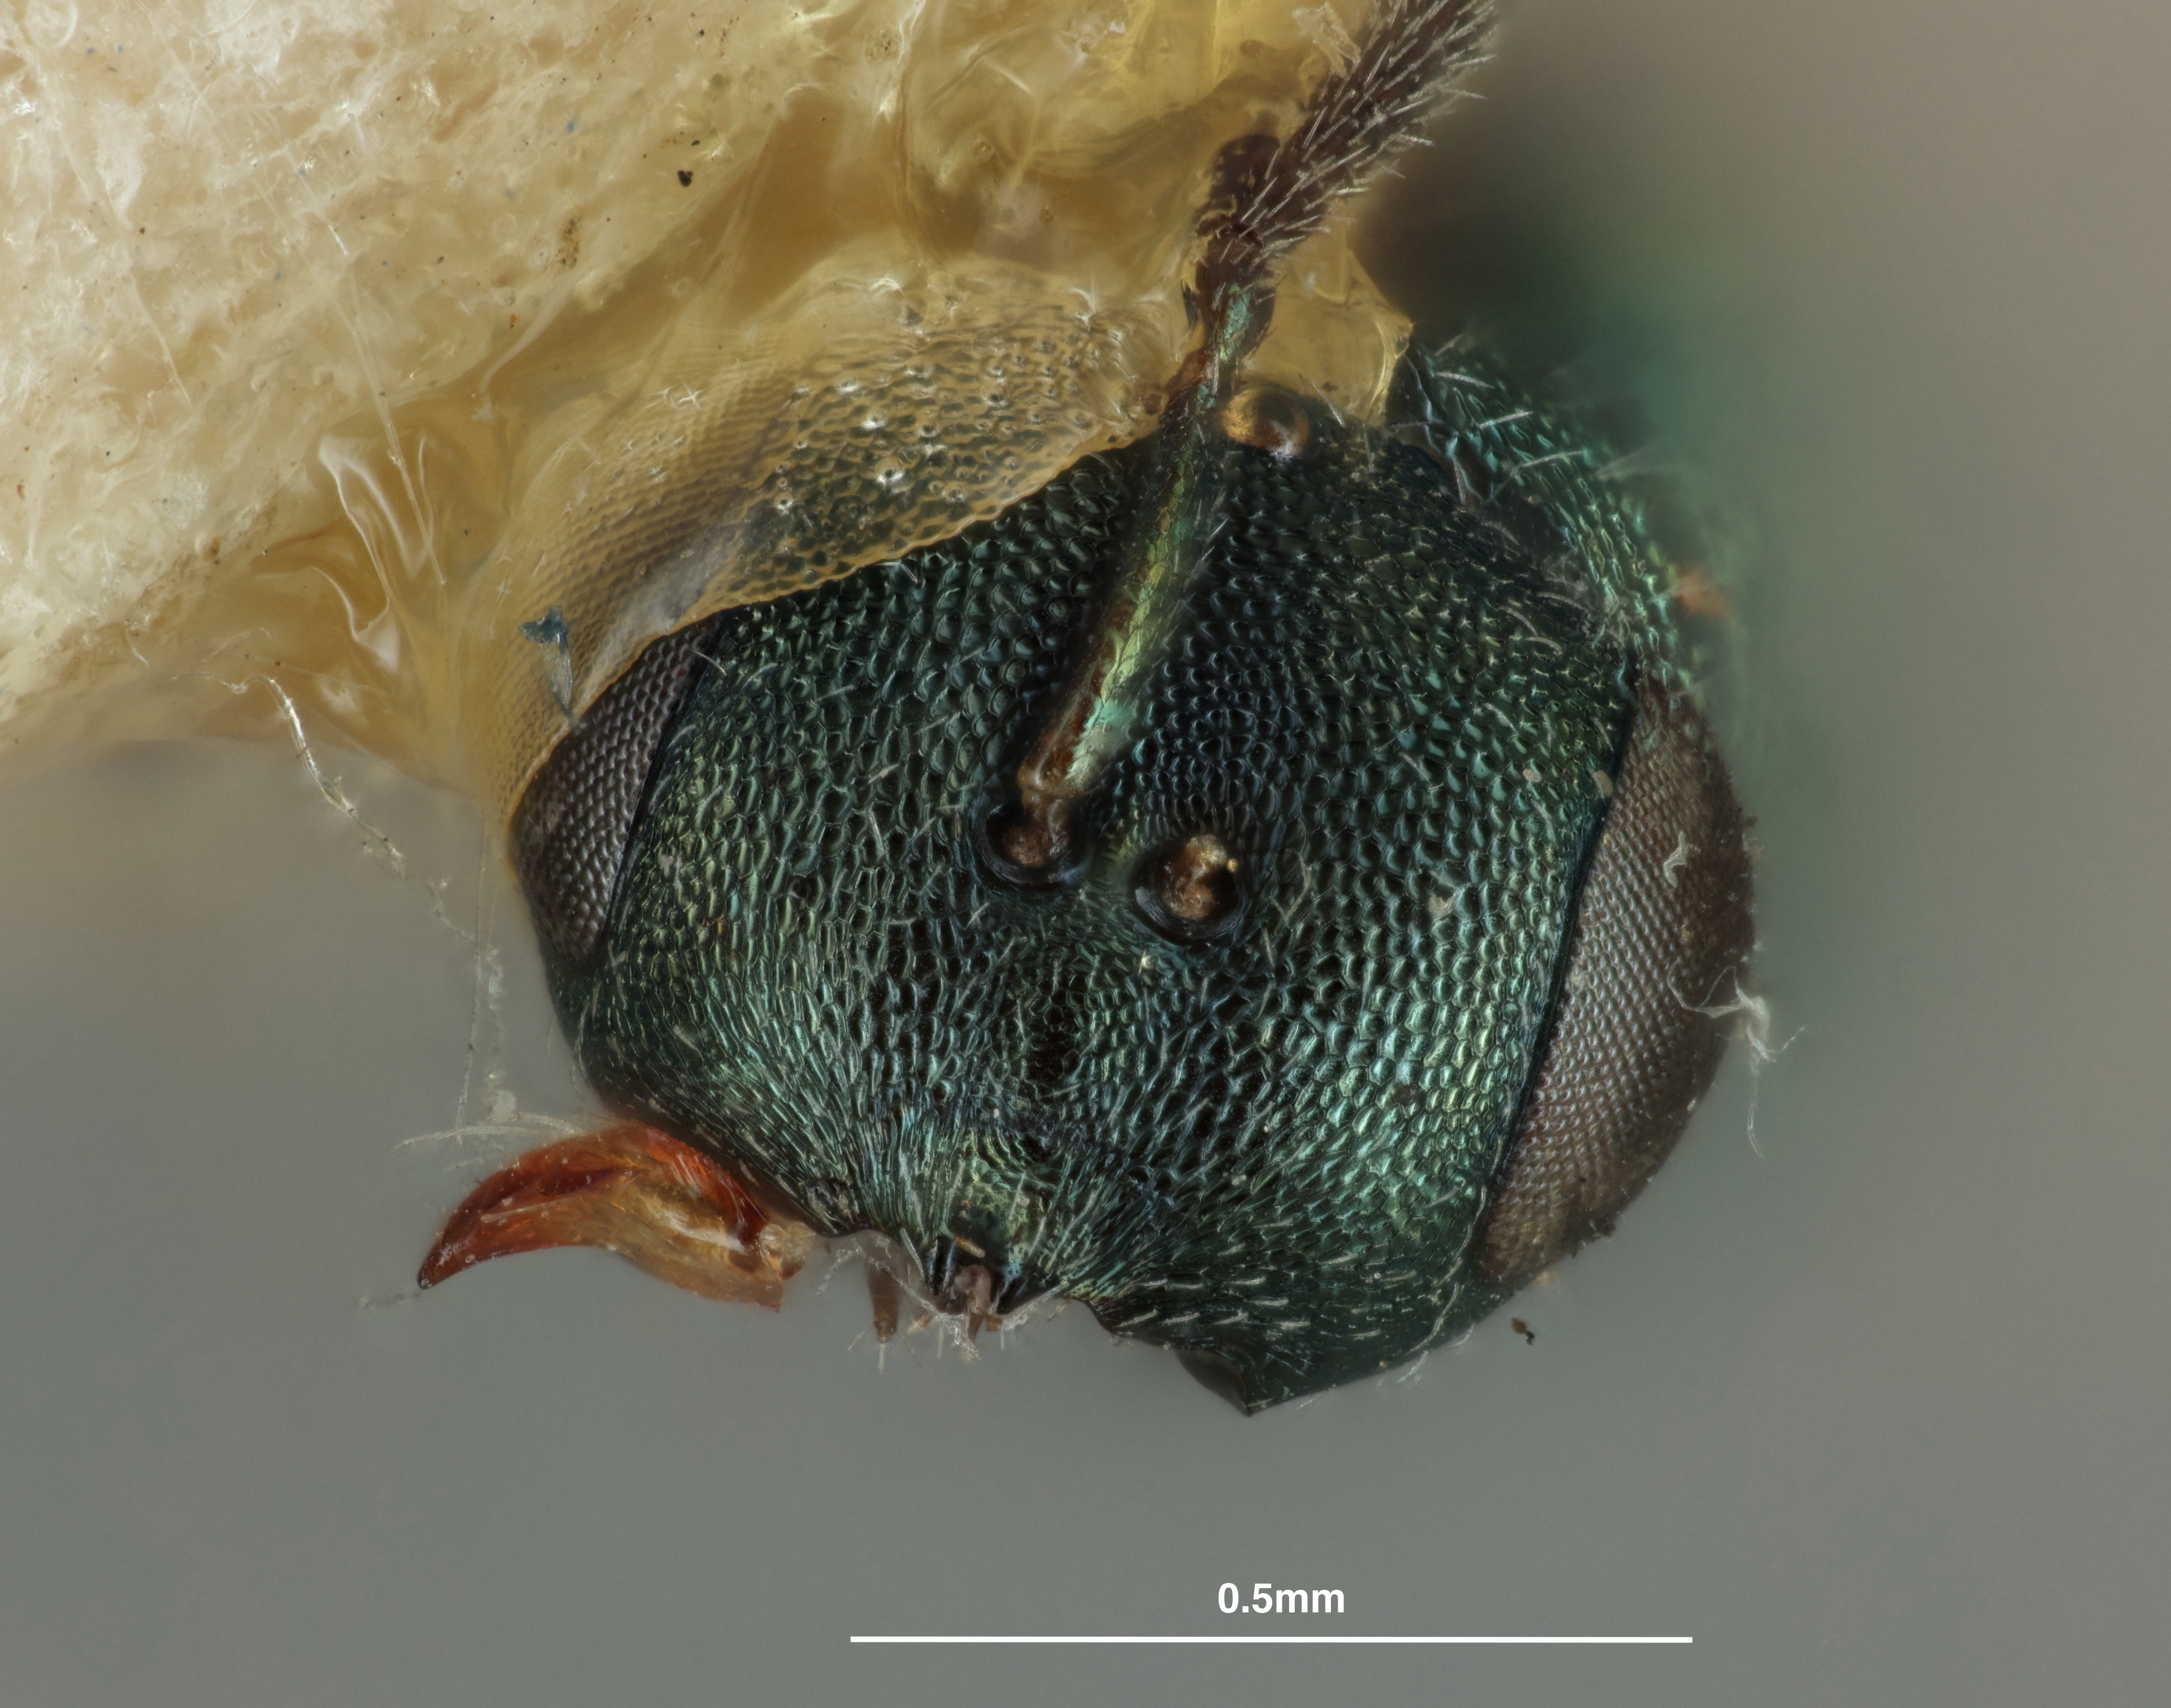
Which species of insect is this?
Sphegigaster euryepomis
